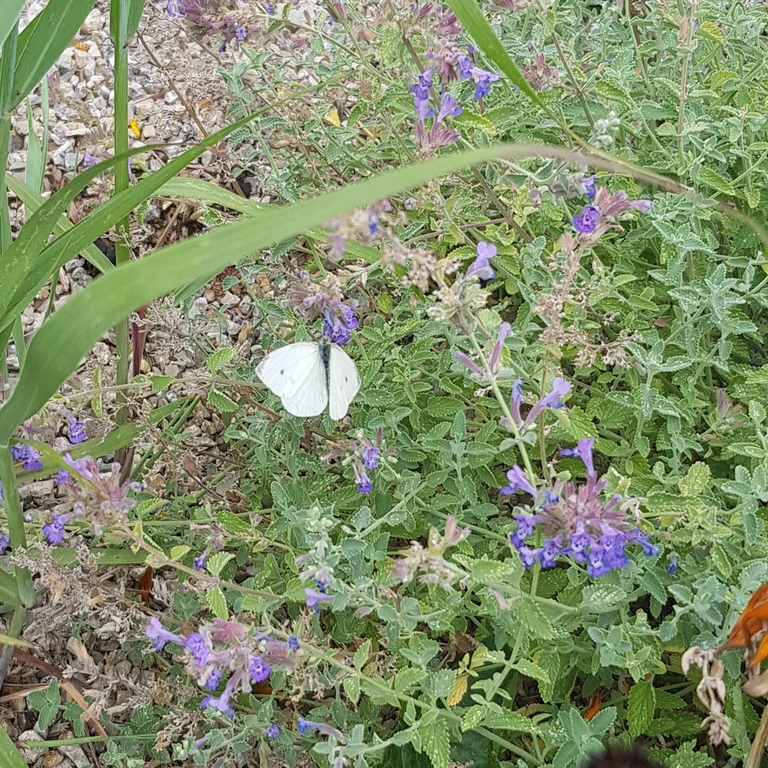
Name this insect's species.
Pieris rapae
